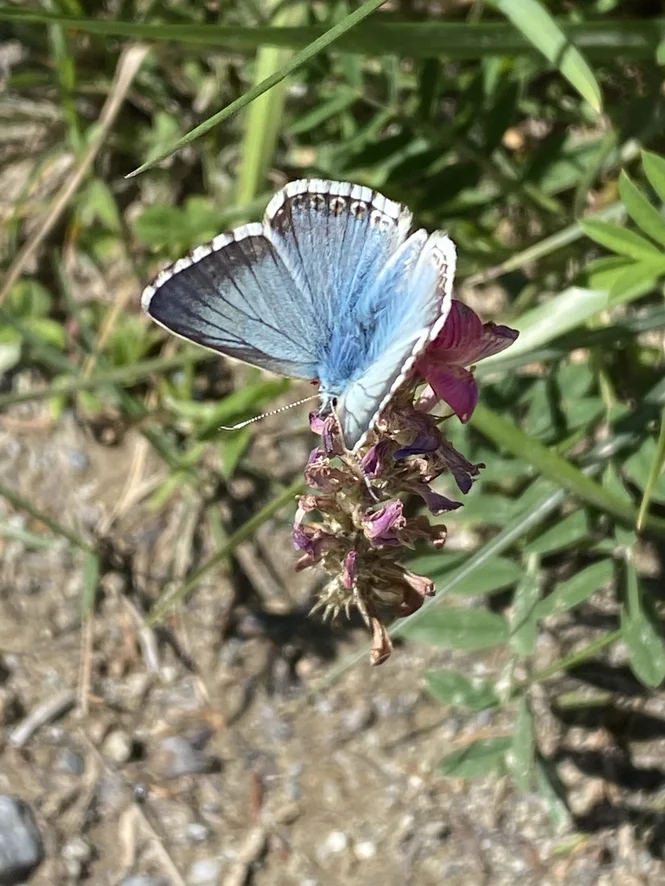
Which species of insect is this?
Lysandra coridon
